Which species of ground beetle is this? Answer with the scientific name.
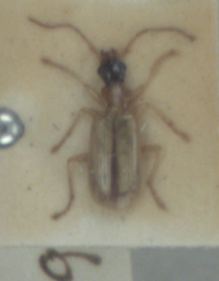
Demetrias atricapillus
